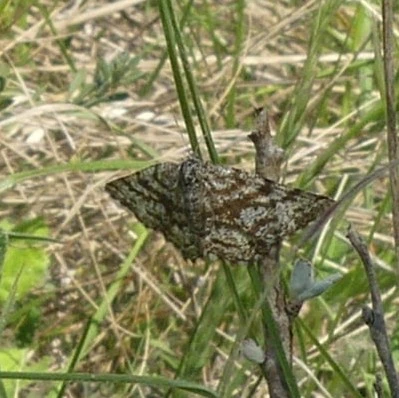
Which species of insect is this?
Ematurga atomaria
